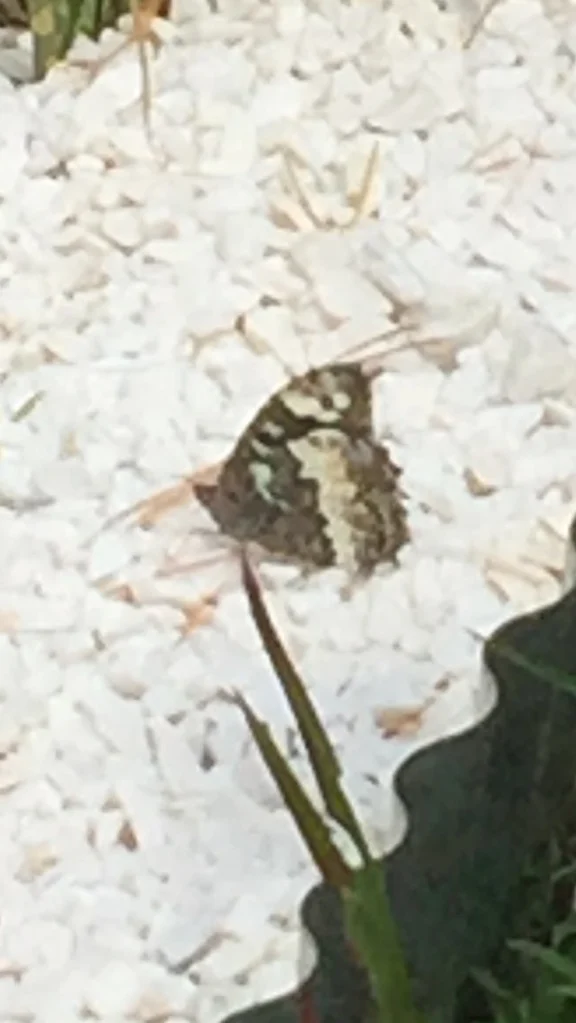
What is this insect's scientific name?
Brintesia circe
